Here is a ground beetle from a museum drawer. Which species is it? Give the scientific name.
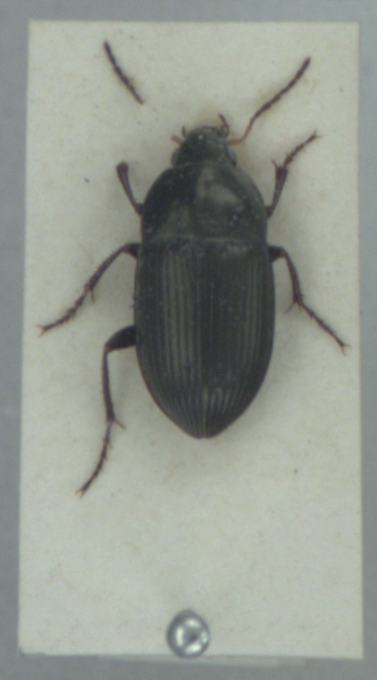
Amara ovata
